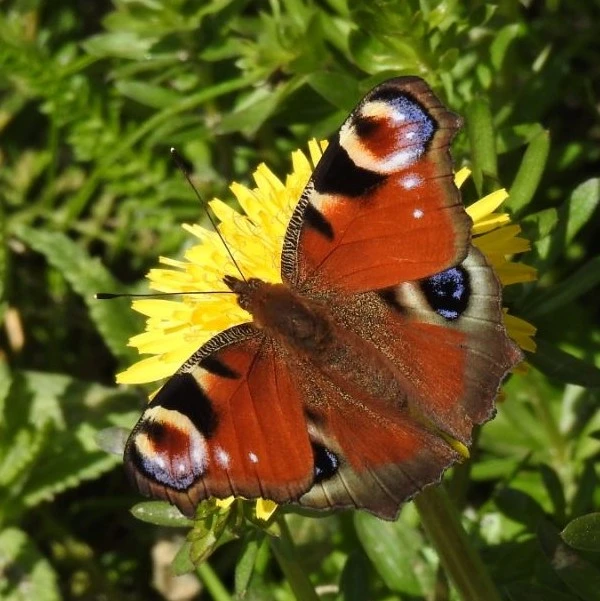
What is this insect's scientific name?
Aglais io
